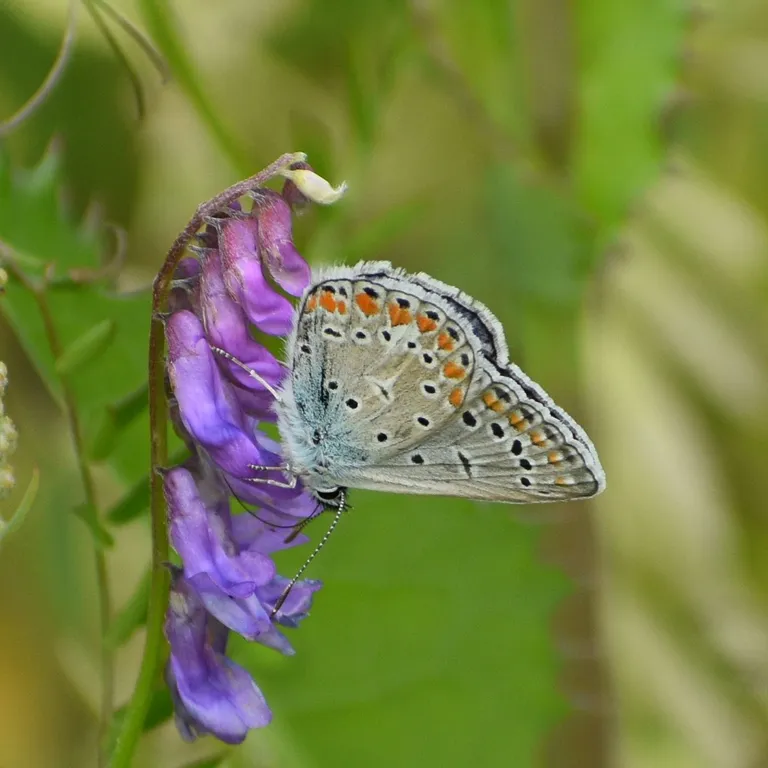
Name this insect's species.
Polyommatus icarus
